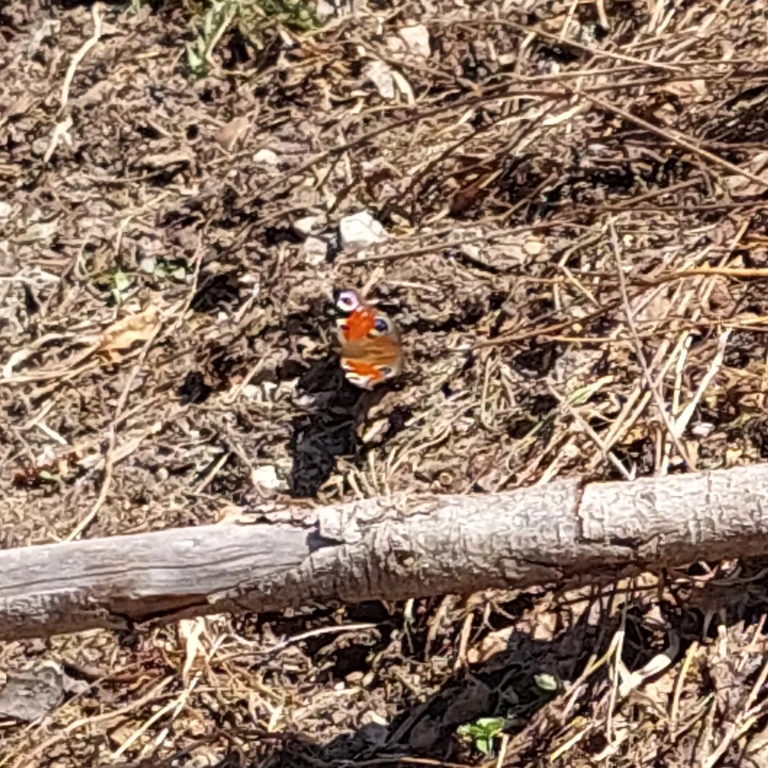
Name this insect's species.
Aglais io
